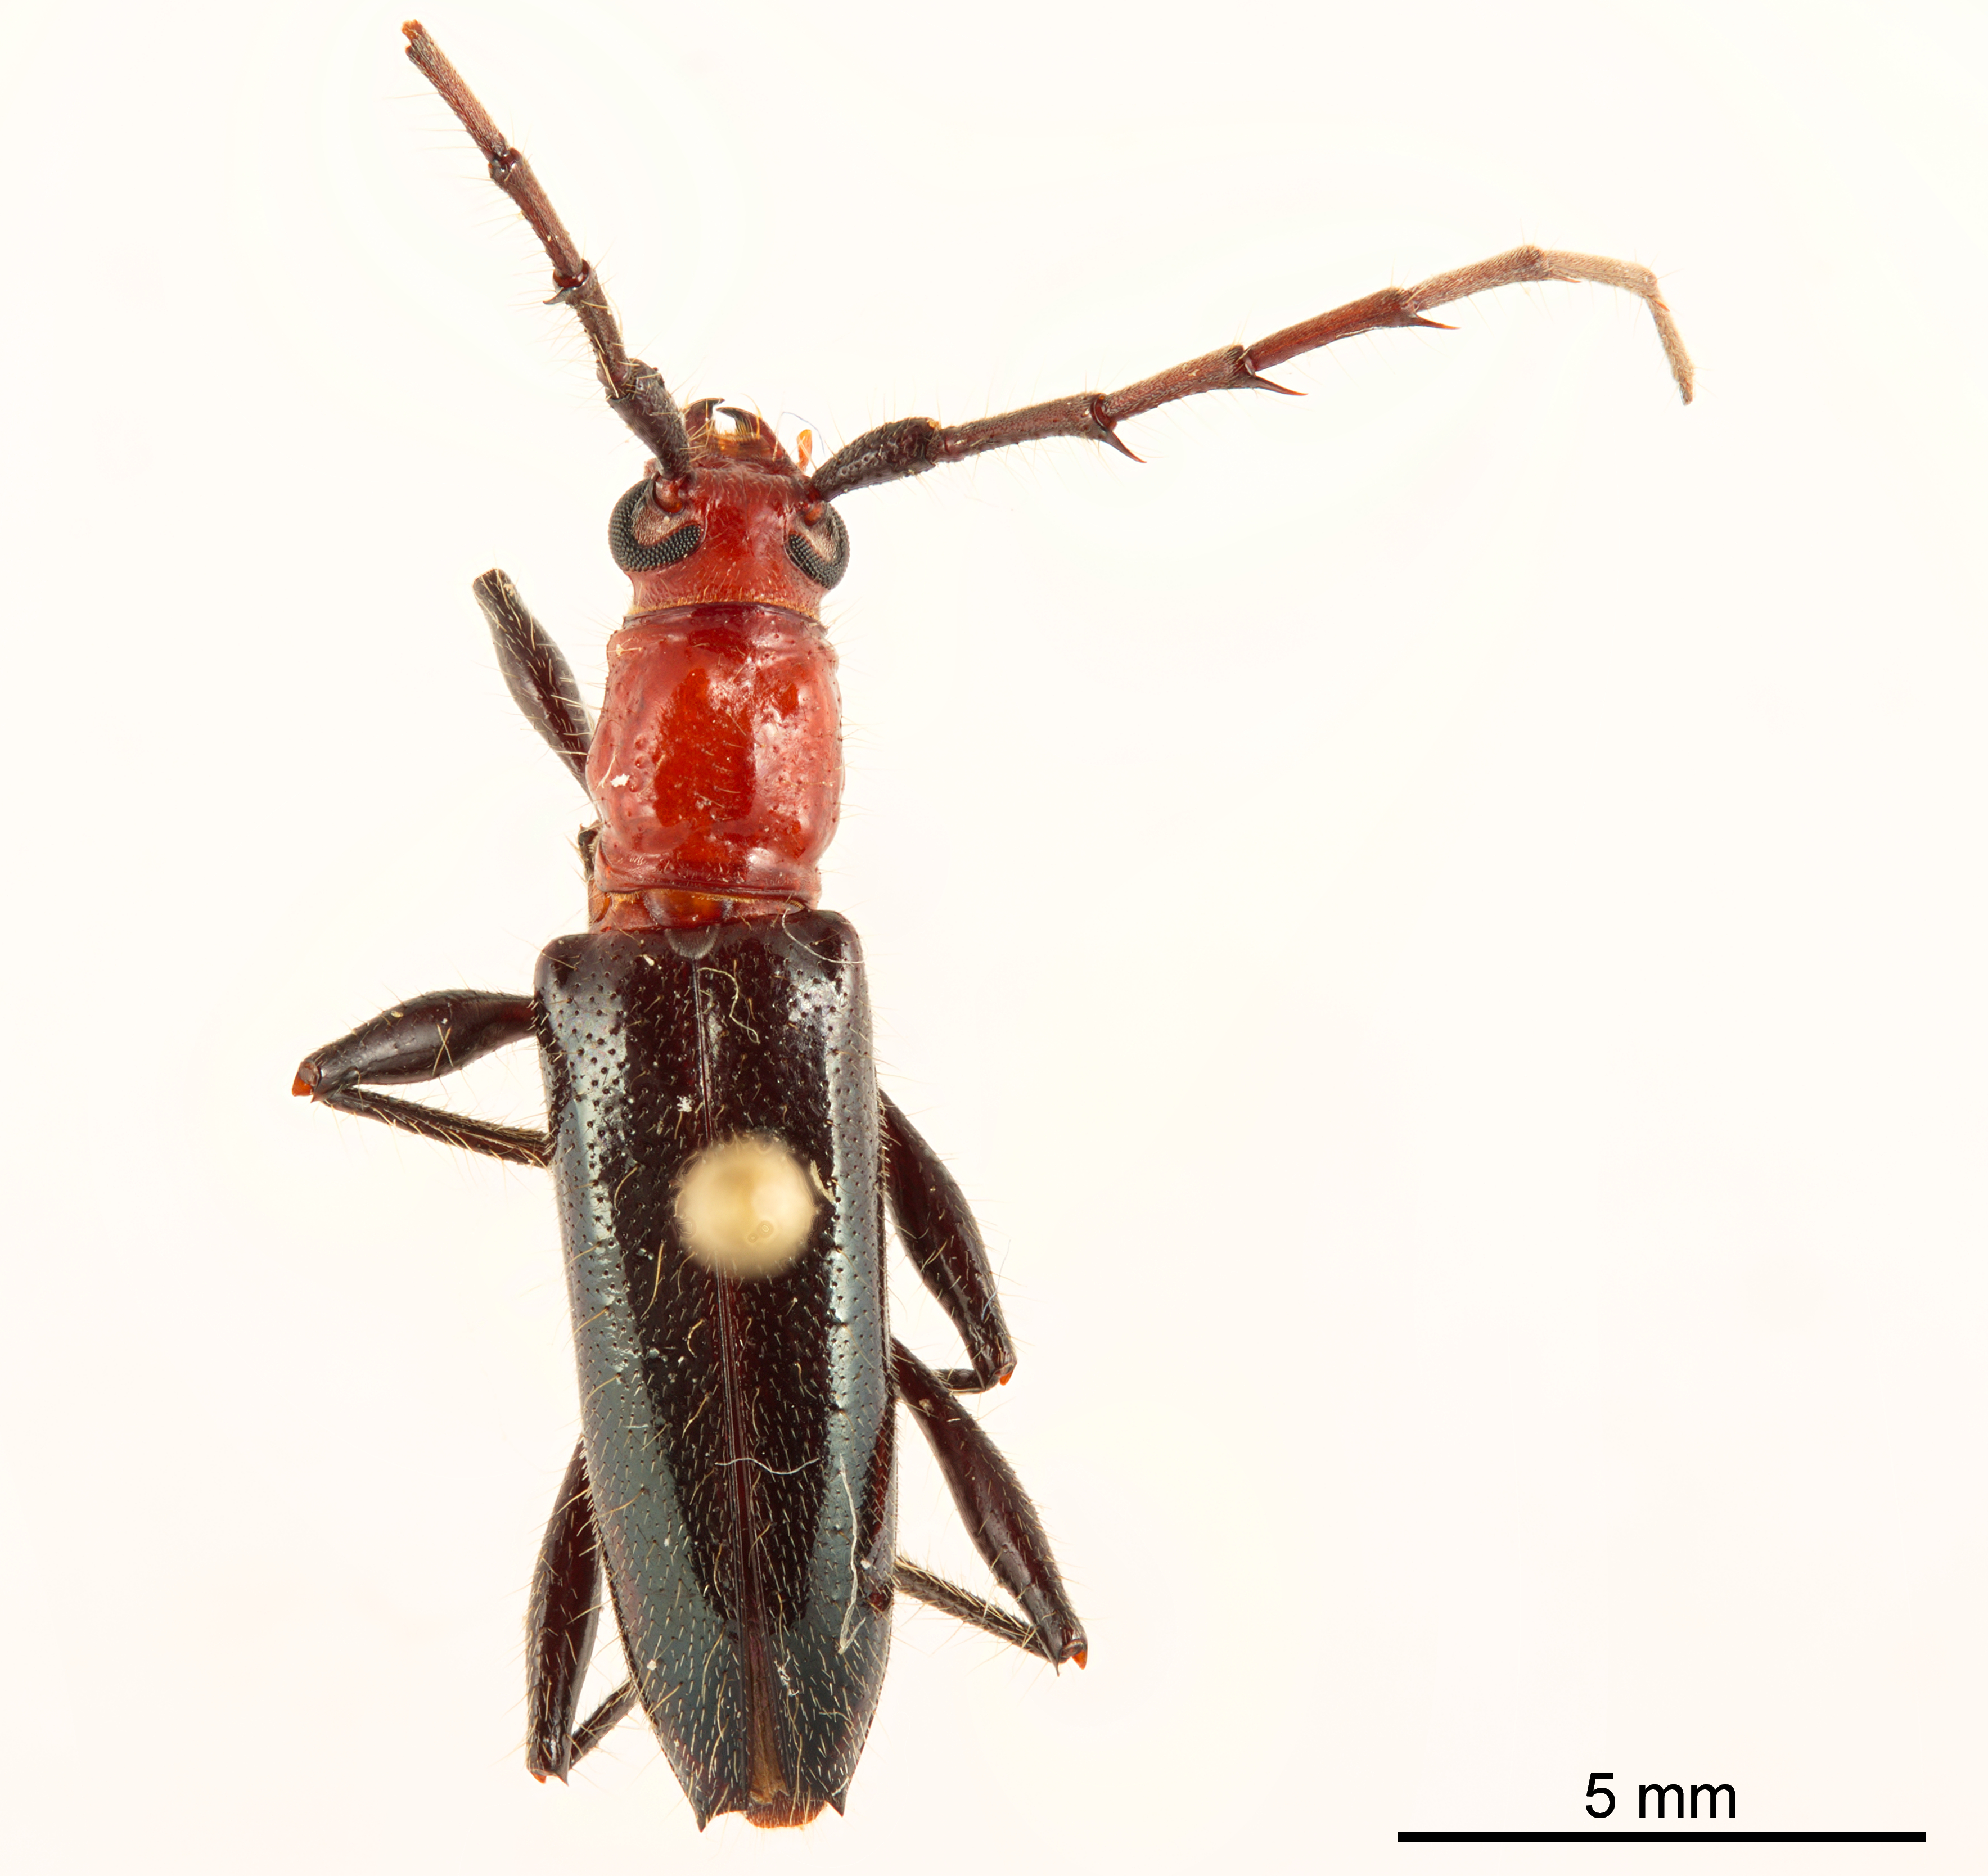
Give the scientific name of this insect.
Nephalioides rutilus
